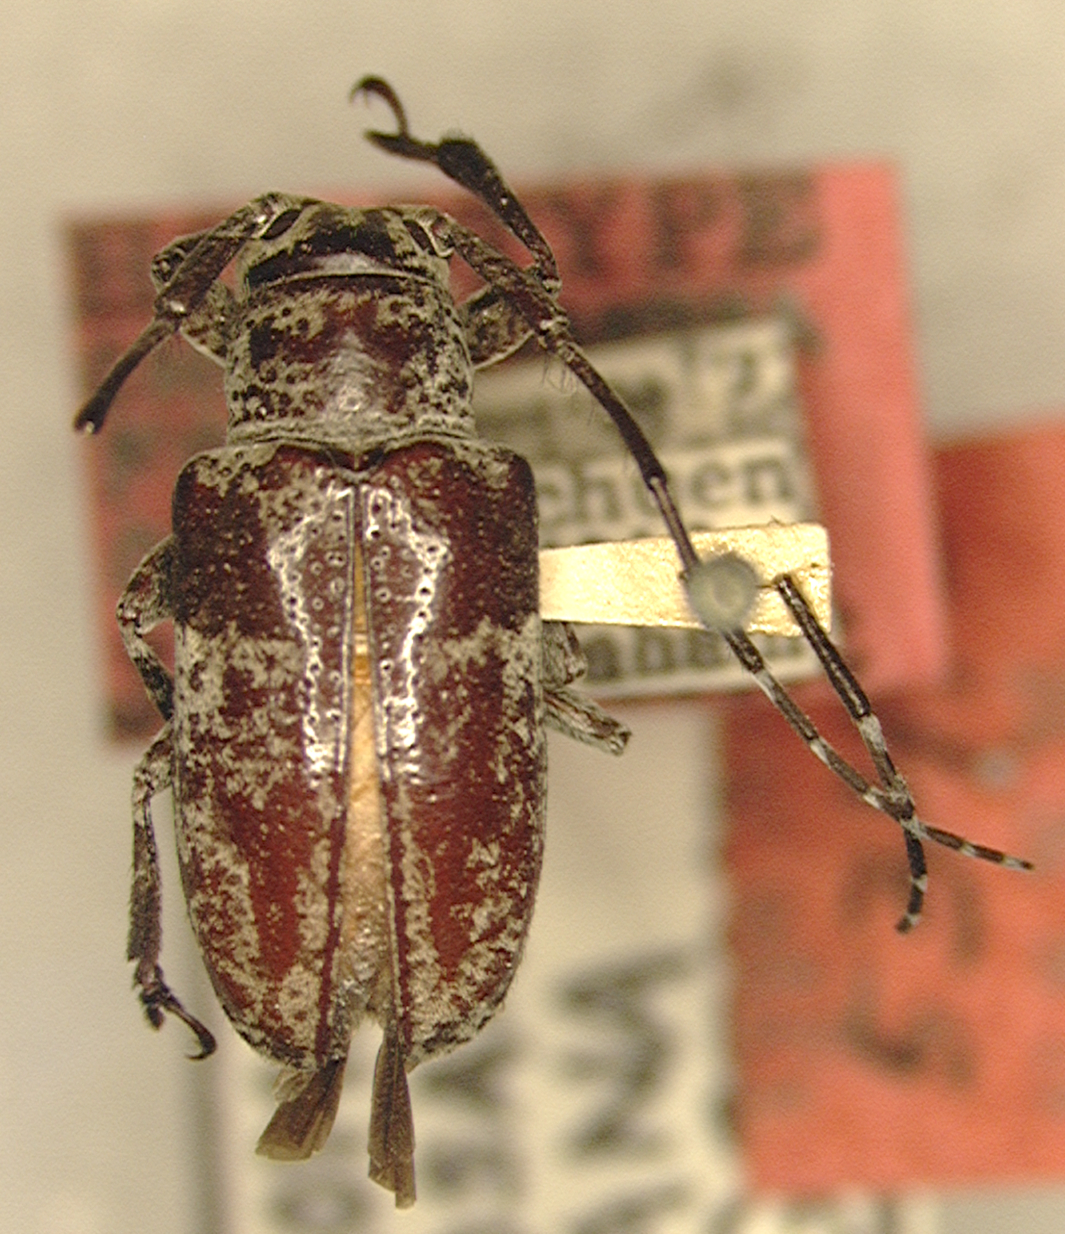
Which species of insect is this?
Choeromorpha formosana
